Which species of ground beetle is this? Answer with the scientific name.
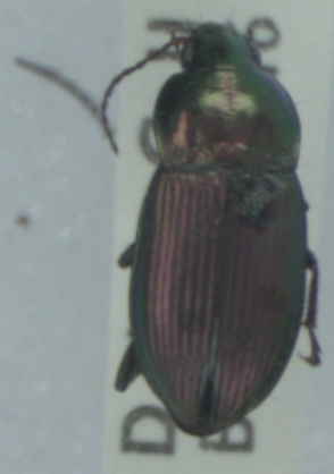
Poecilus versicolor
